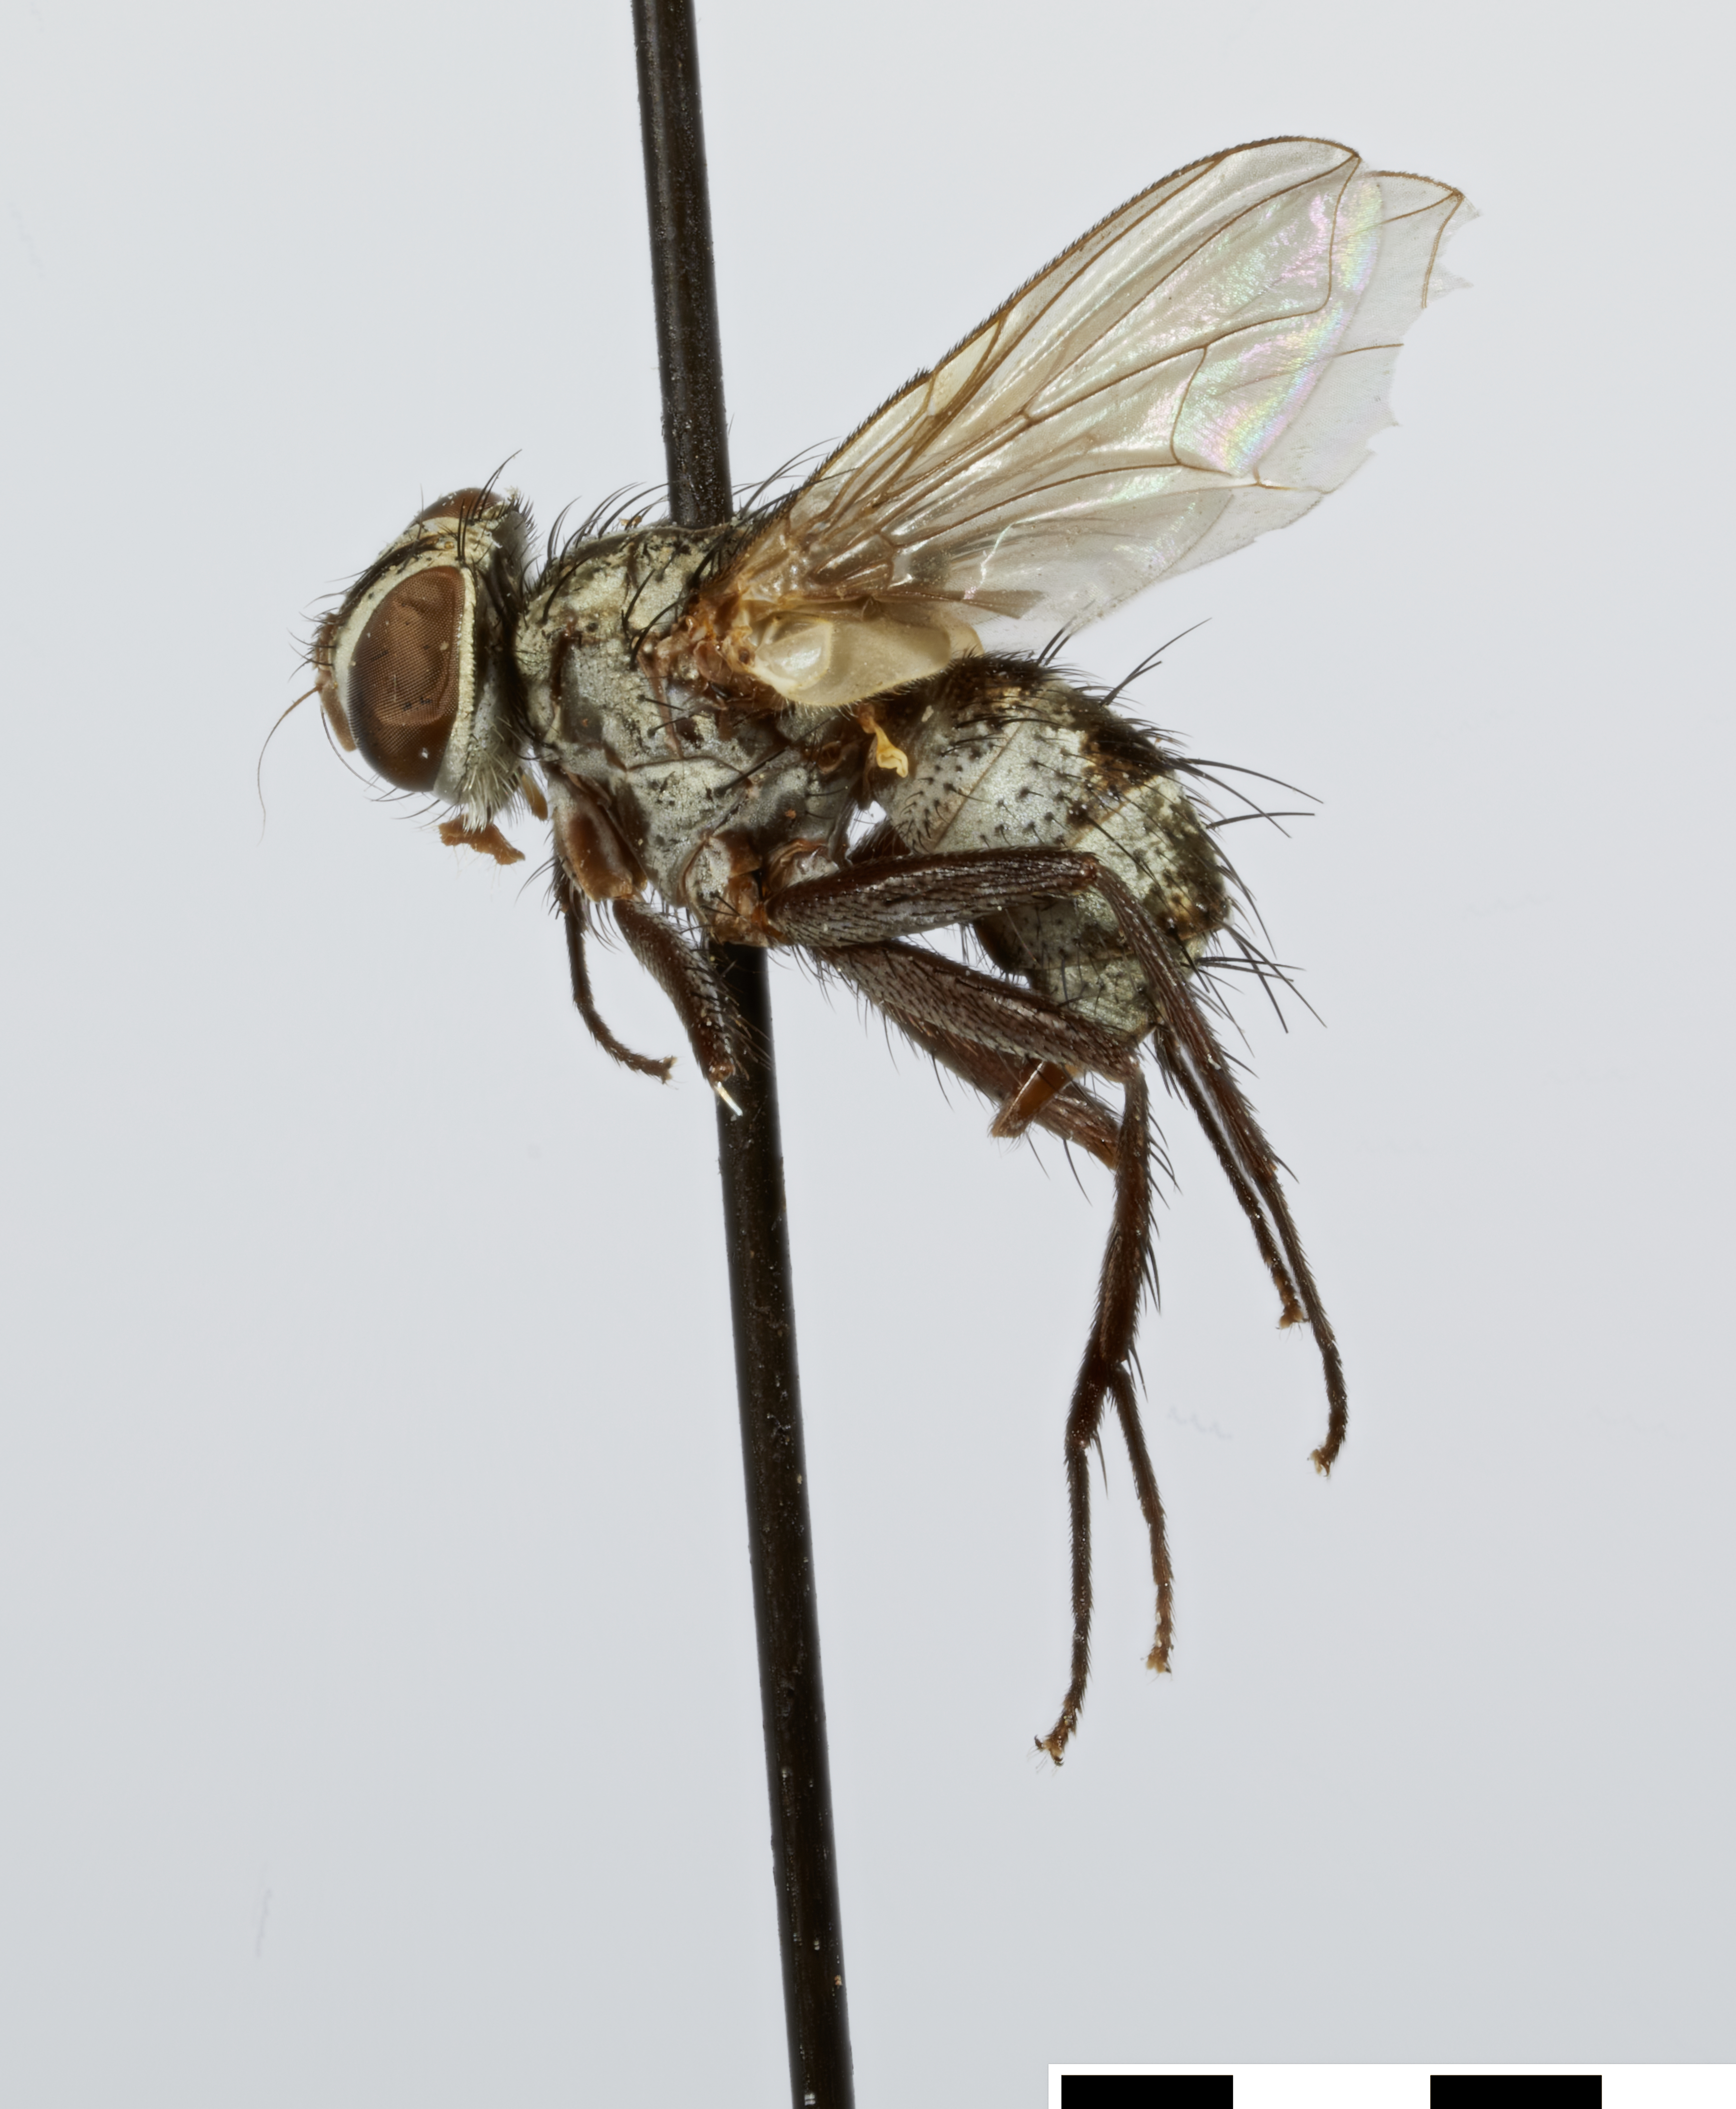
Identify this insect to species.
Panacemyia panamensis
